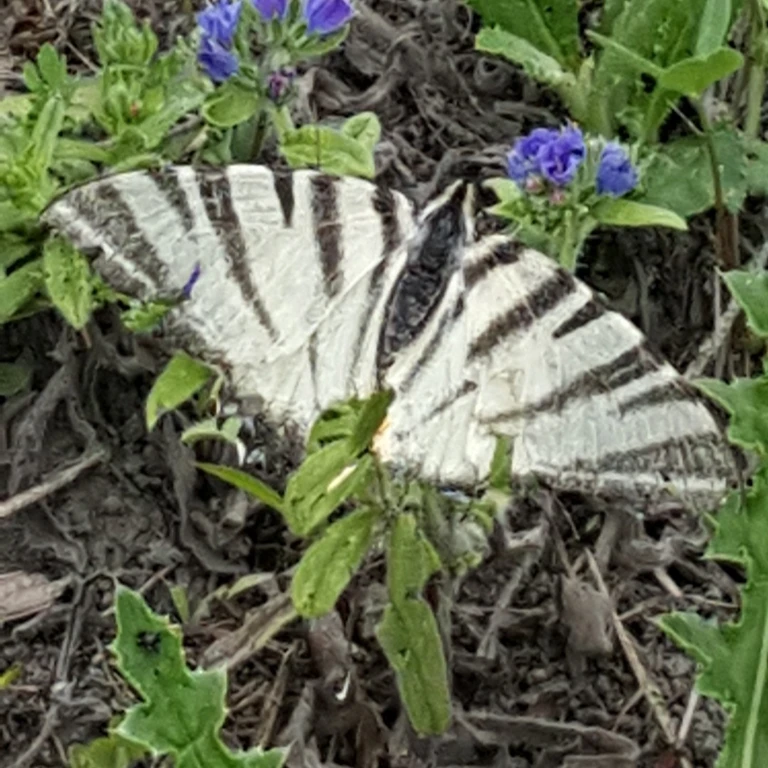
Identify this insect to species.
Iphiclides podalirius
